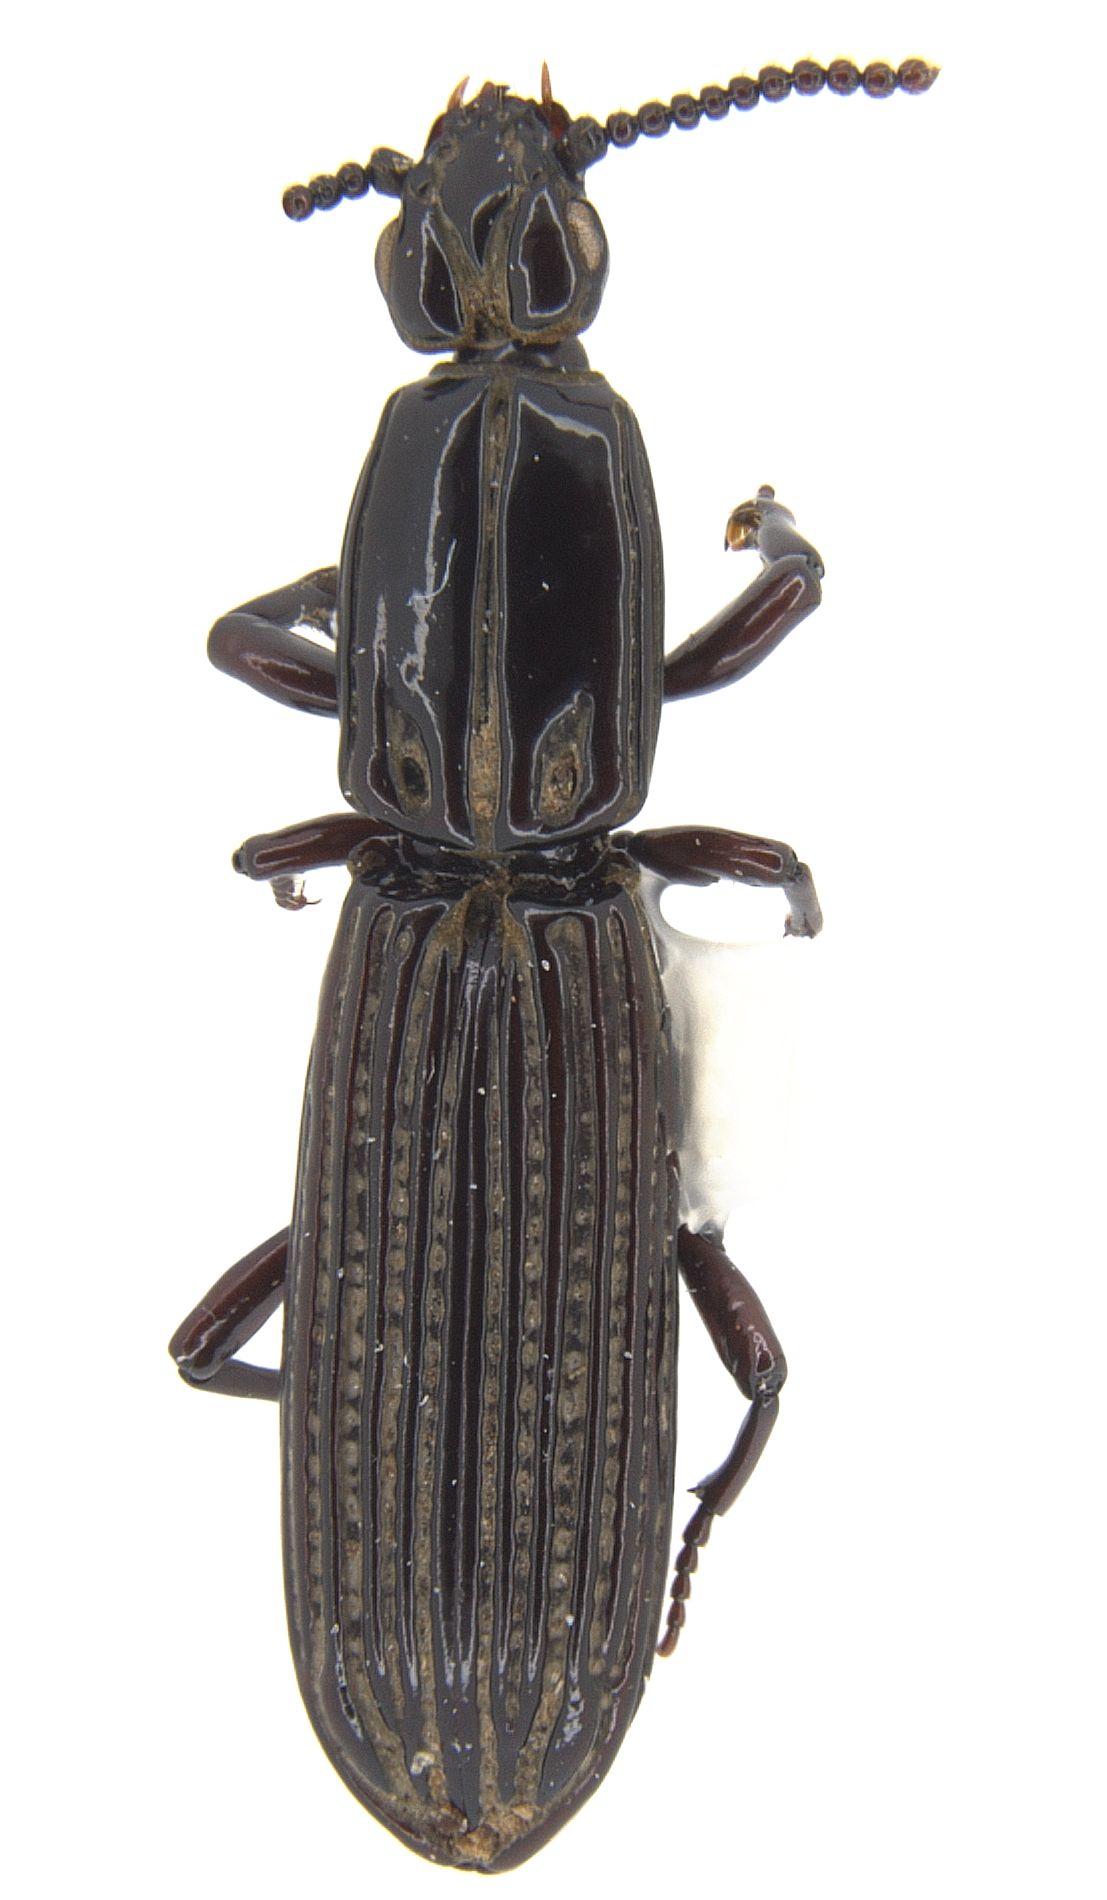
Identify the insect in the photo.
Omoglymmius americanus
